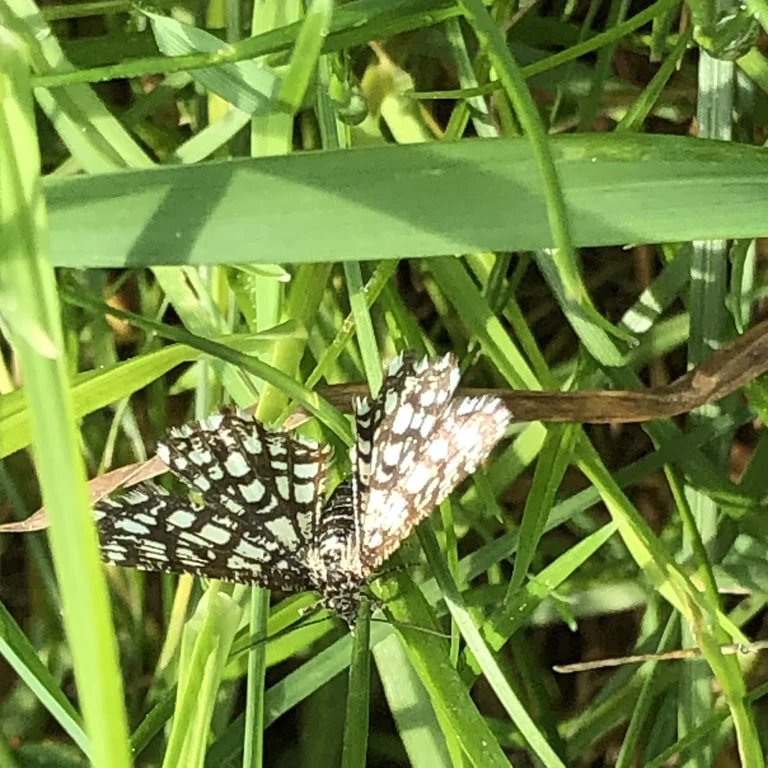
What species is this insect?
Chiasmia clathrata
